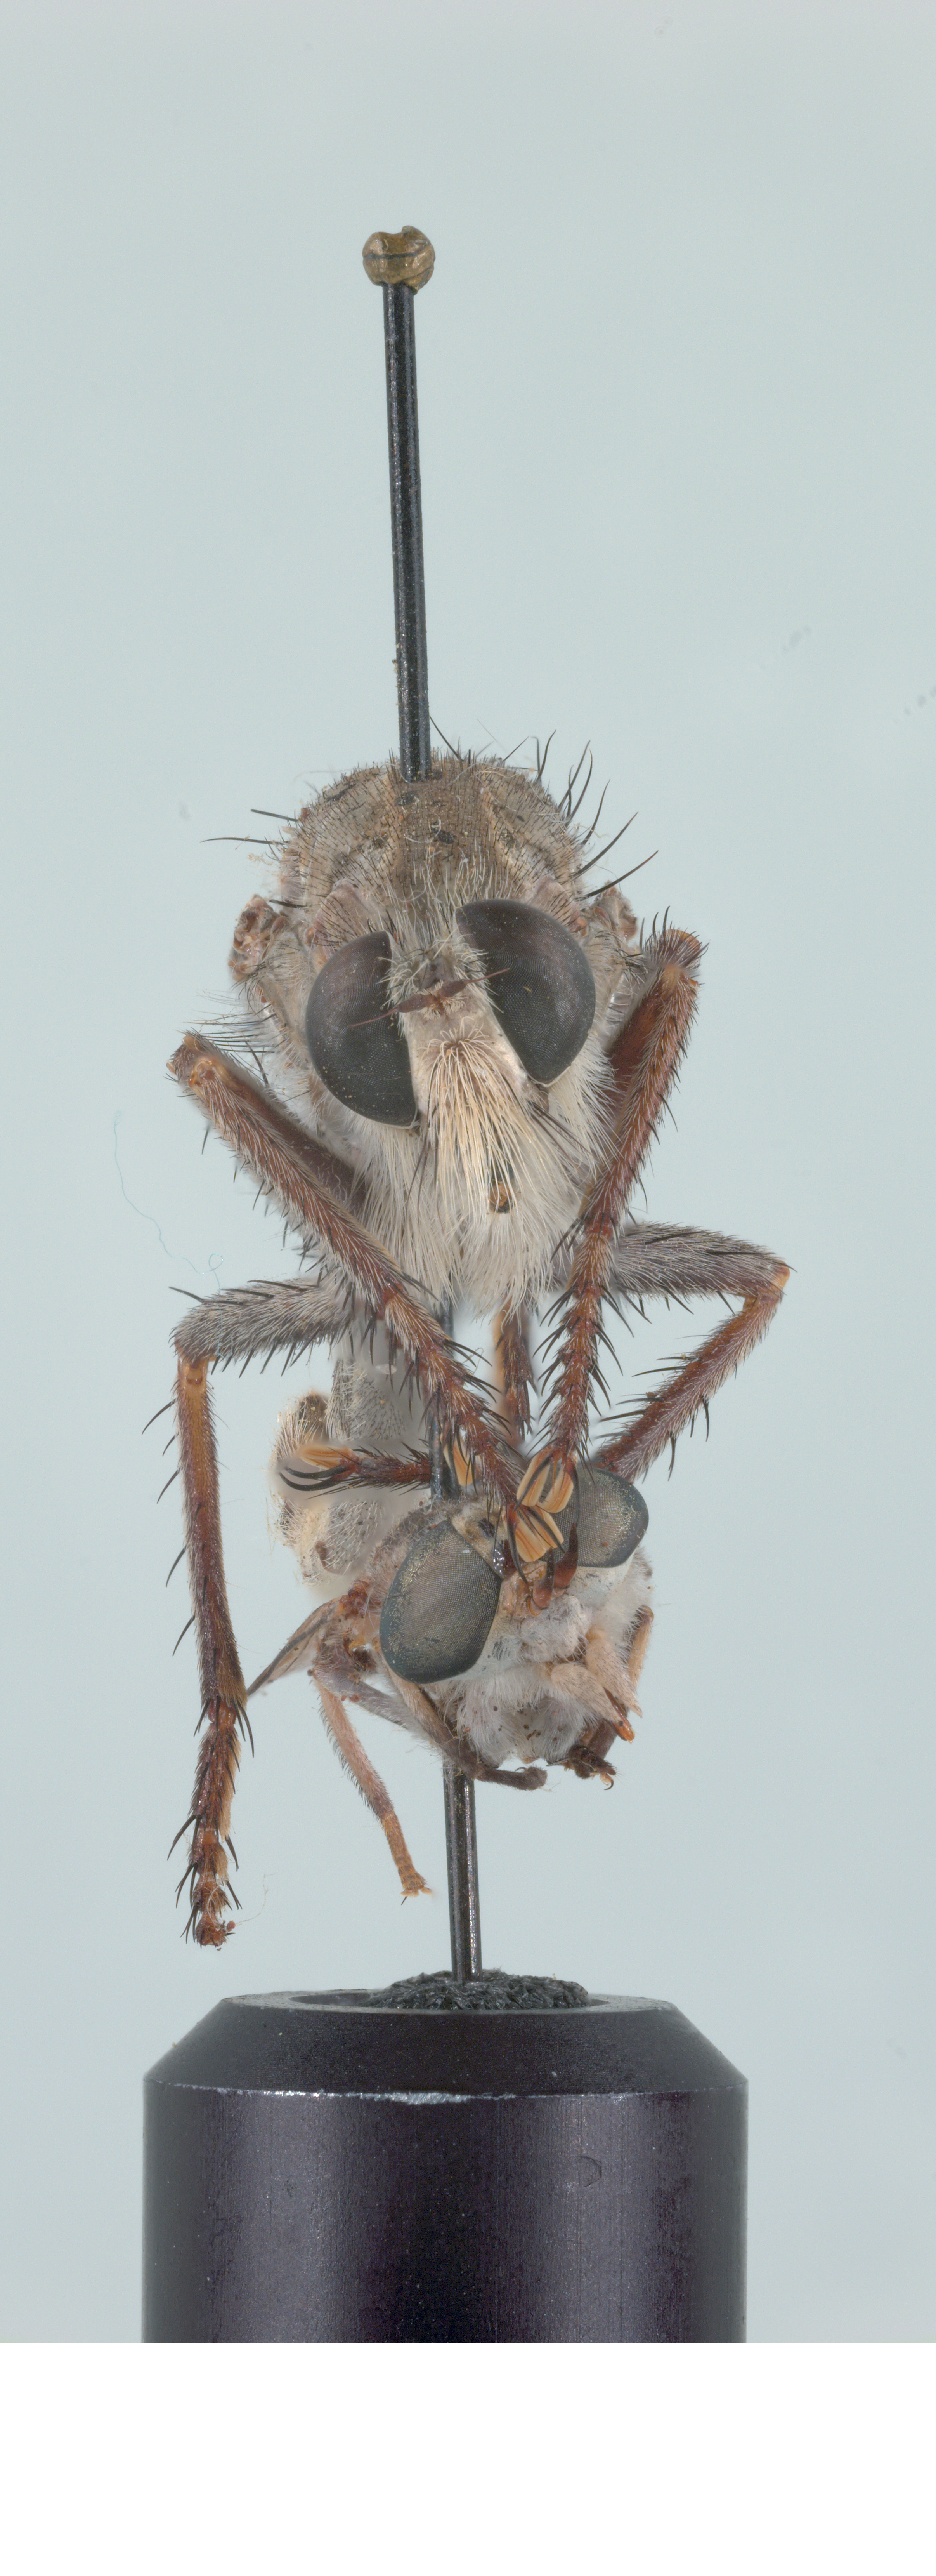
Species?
Proctacanthus occidentalis
